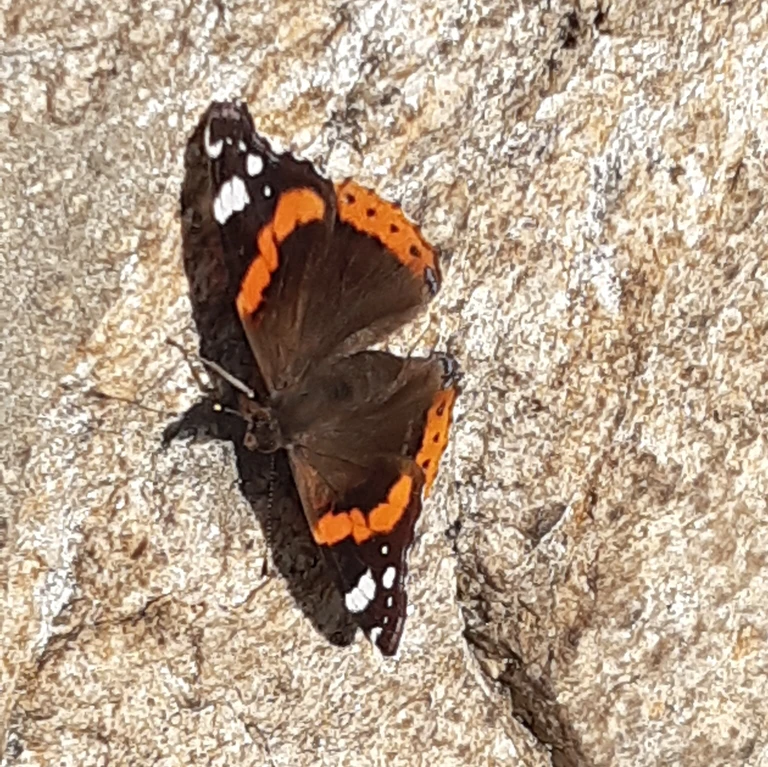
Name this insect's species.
Vanessa atalanta
